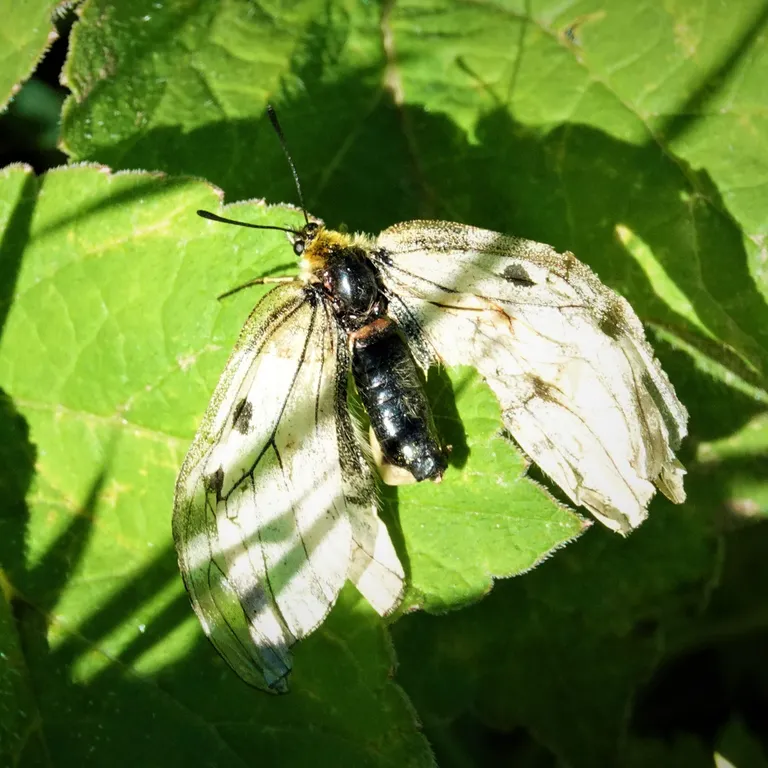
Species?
Parnassius mnemosyne
